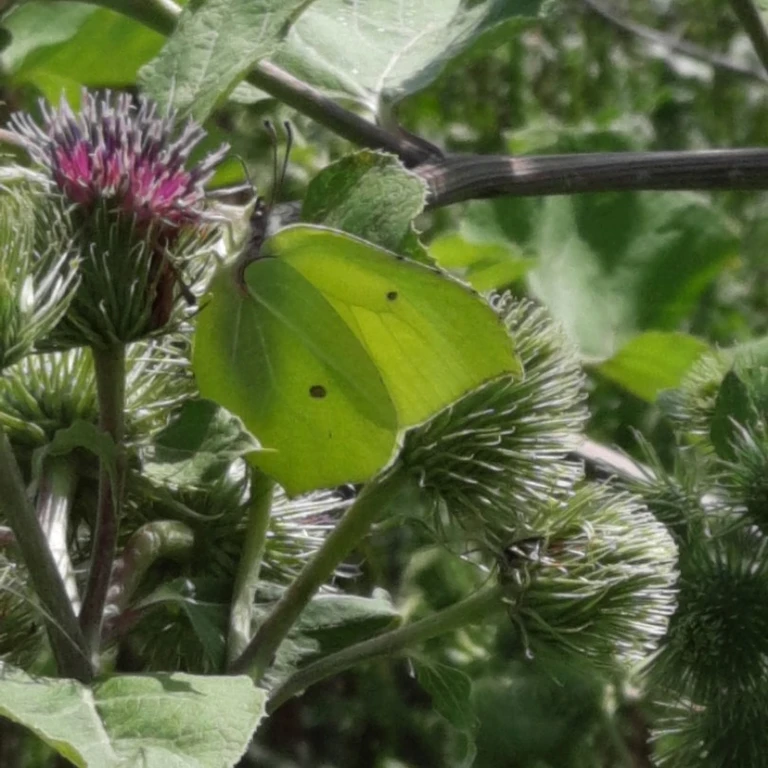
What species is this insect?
Gonepteryx rhamni
